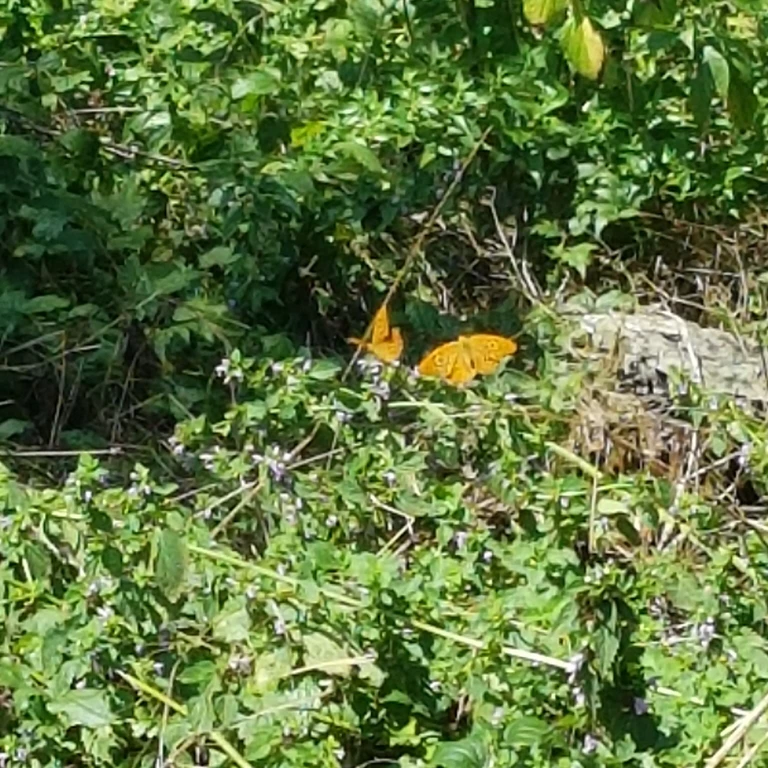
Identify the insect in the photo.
Argynnis paphia
